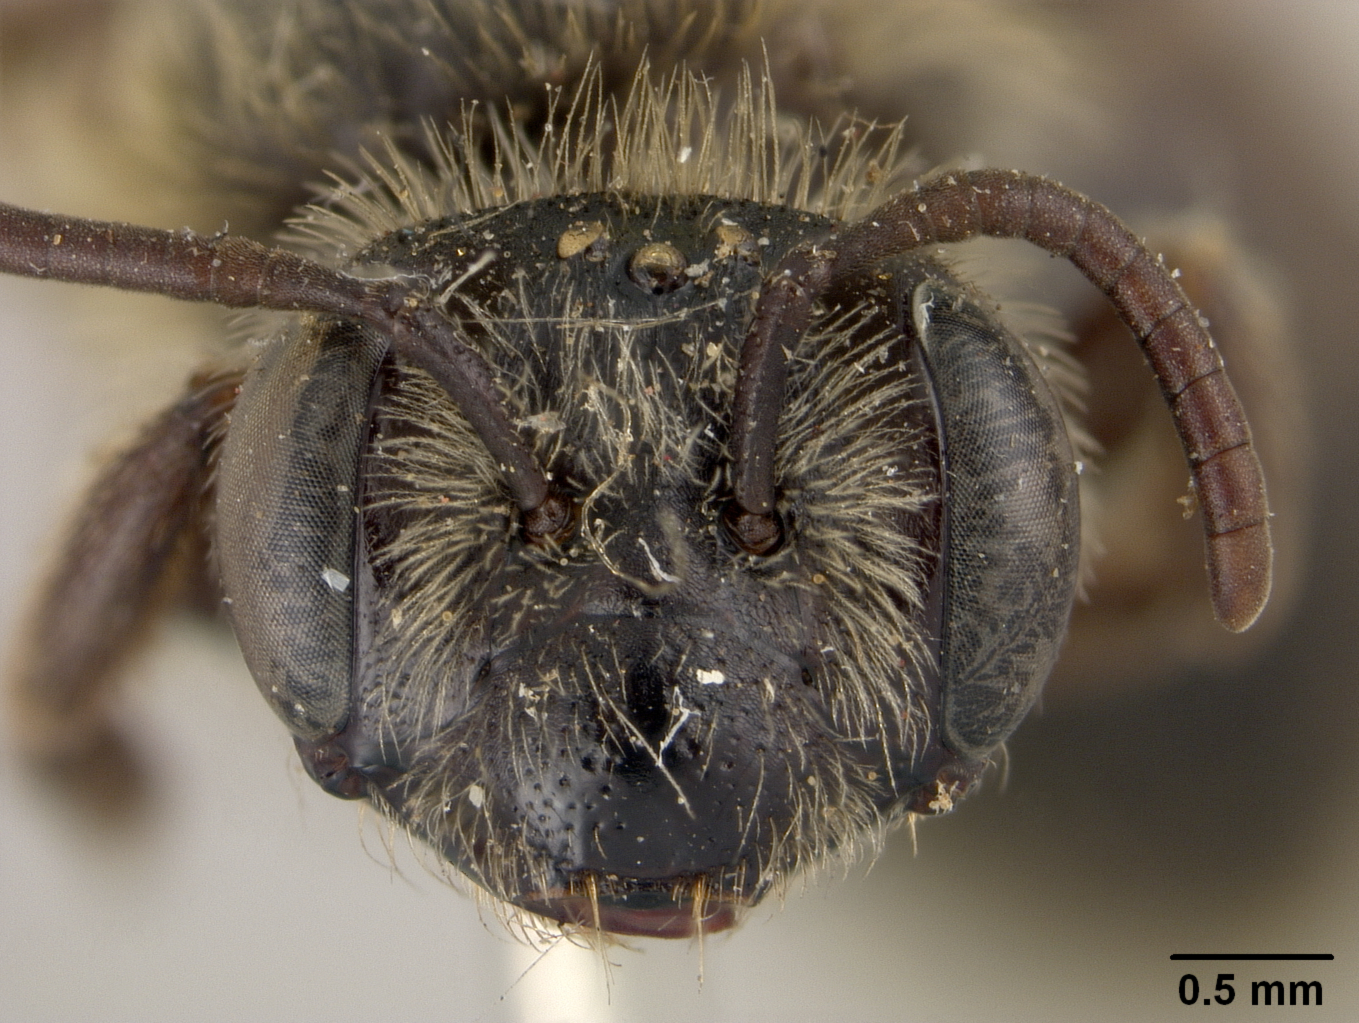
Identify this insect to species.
Andrena clypeonitens
